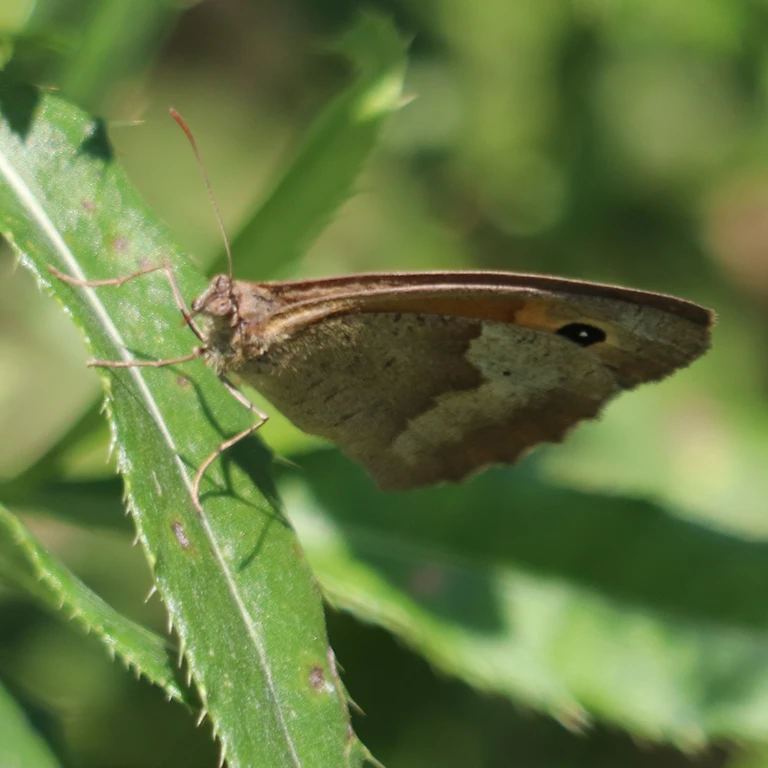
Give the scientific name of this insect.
Maniola jurtina
